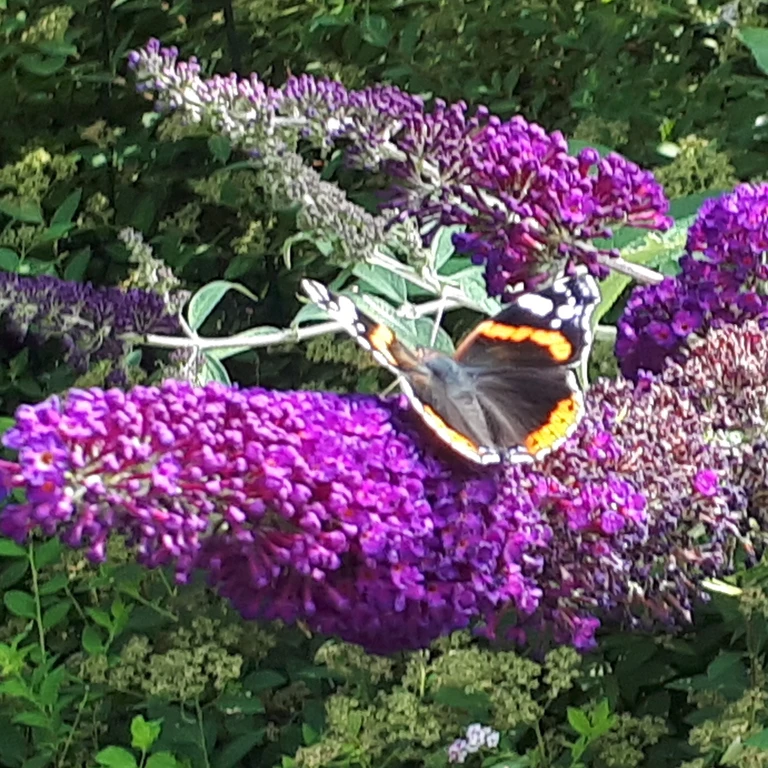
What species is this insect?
Vanessa atalanta
